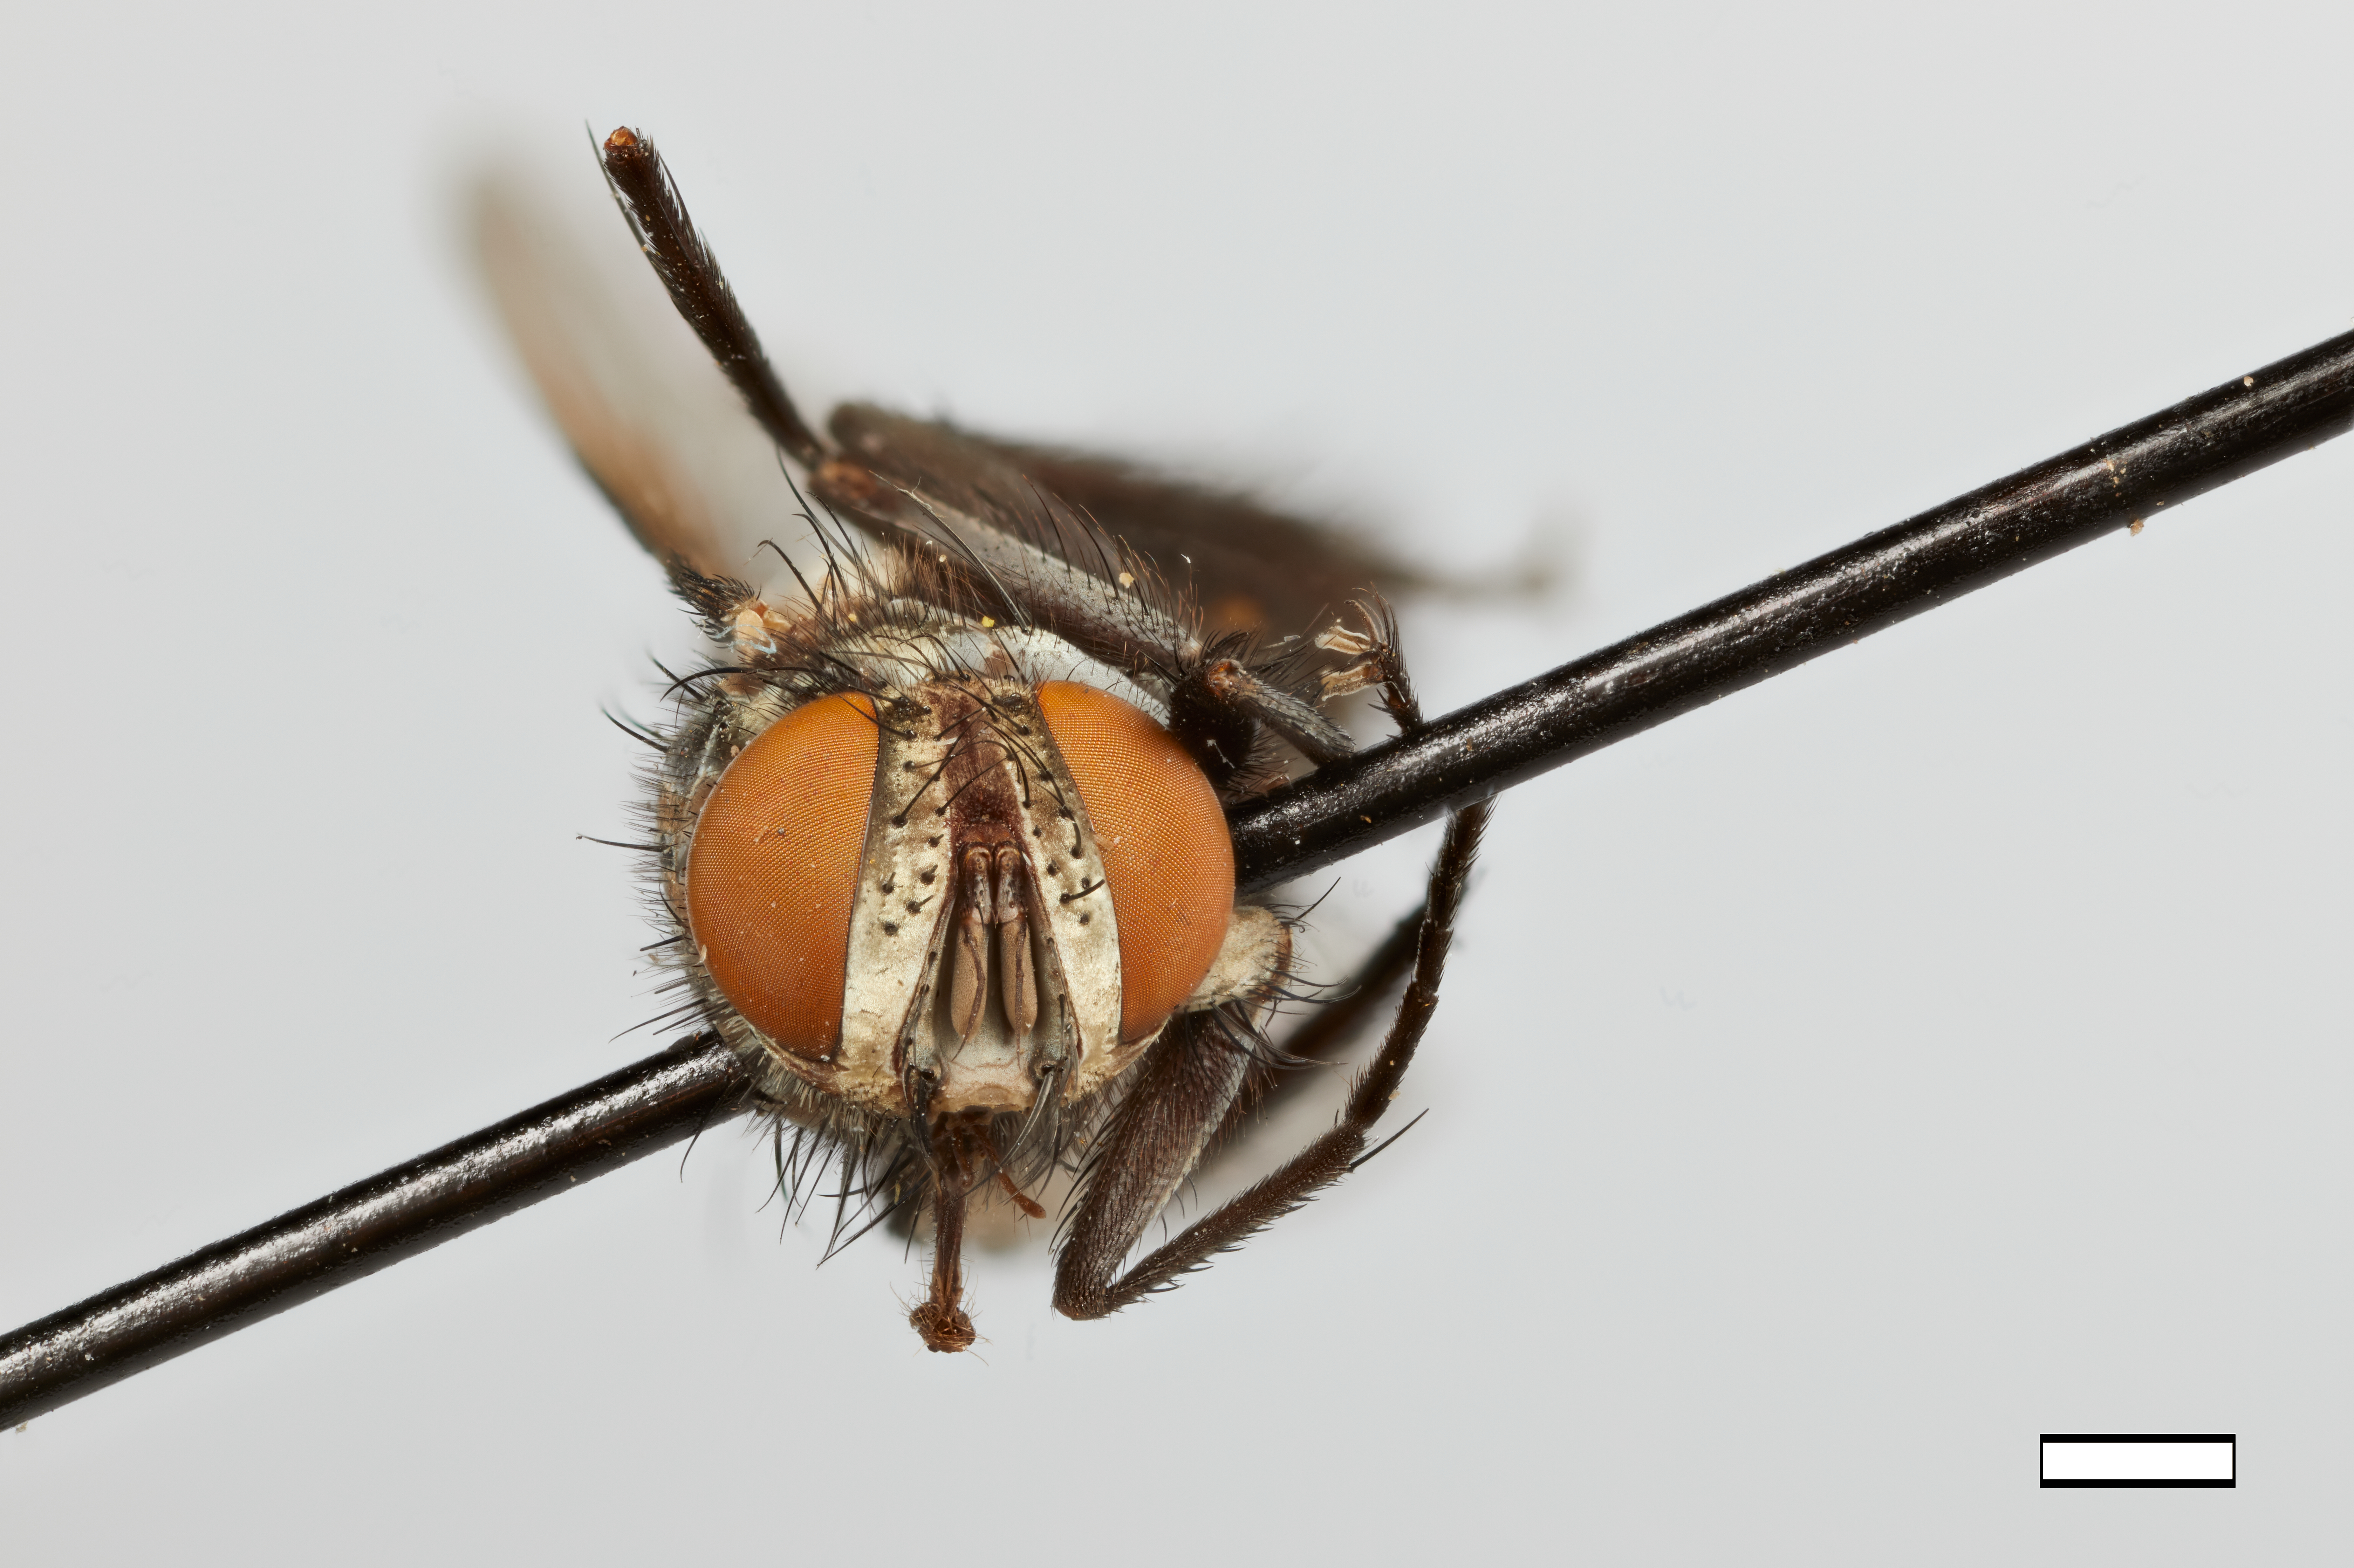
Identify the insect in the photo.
Vibrissovoria petiolata
